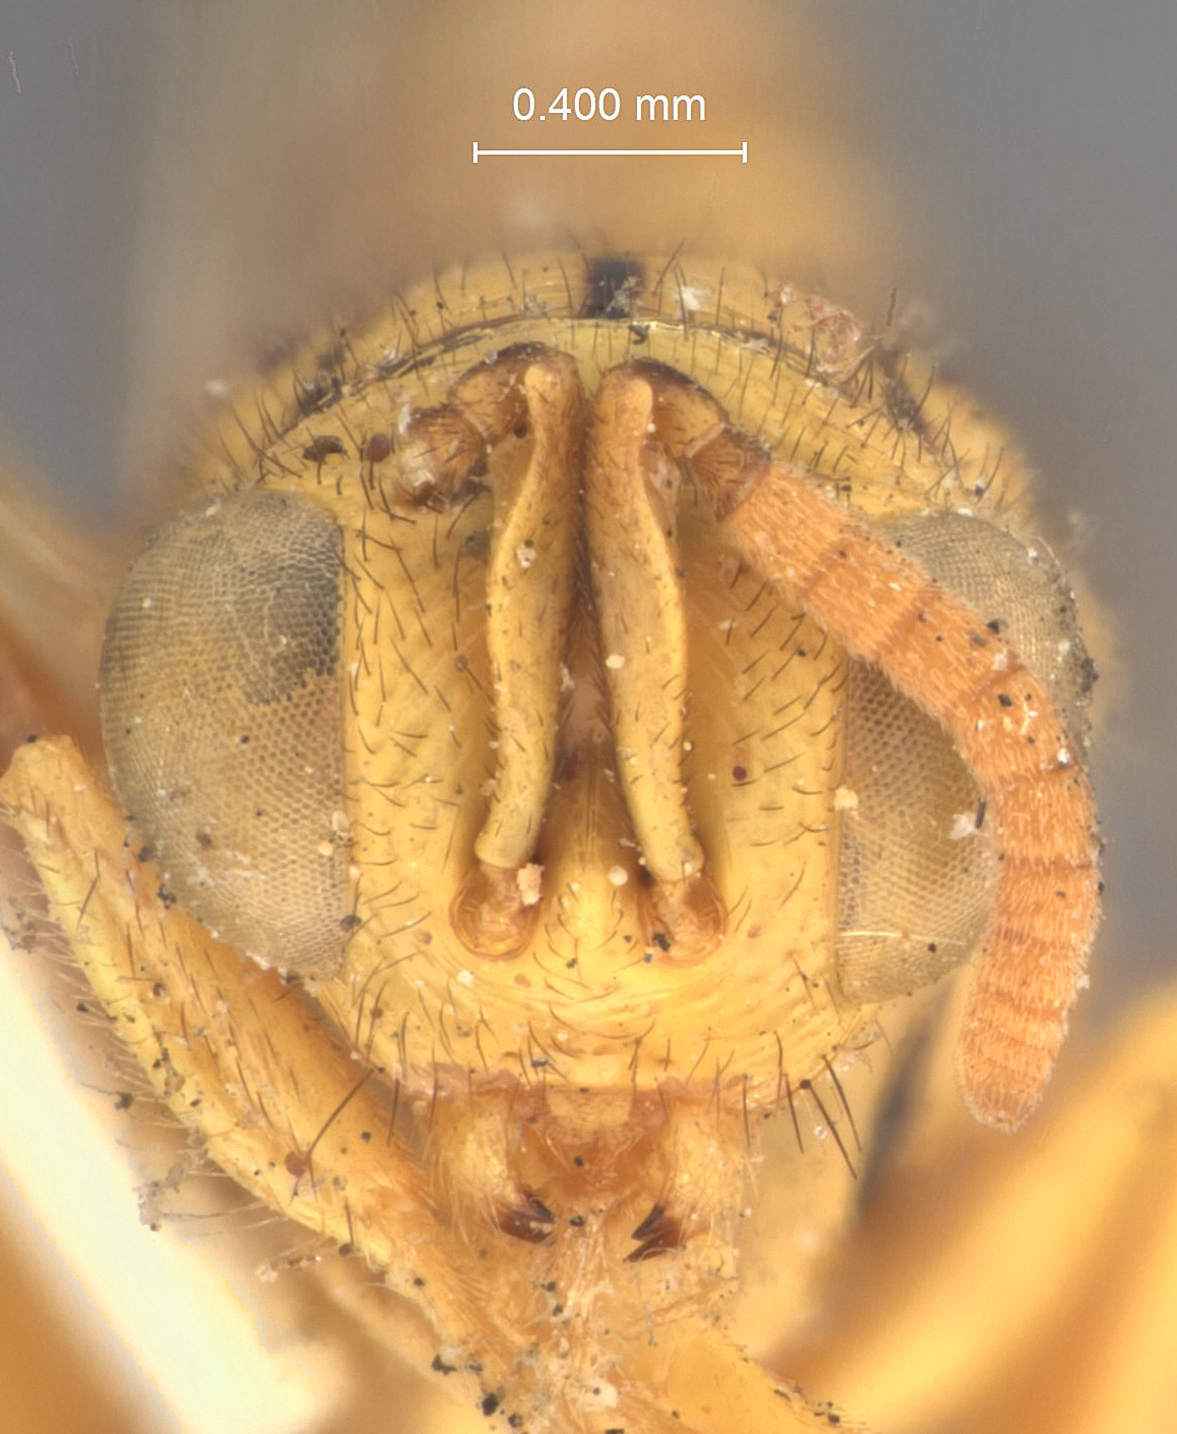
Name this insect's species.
Spilochalcis phais
